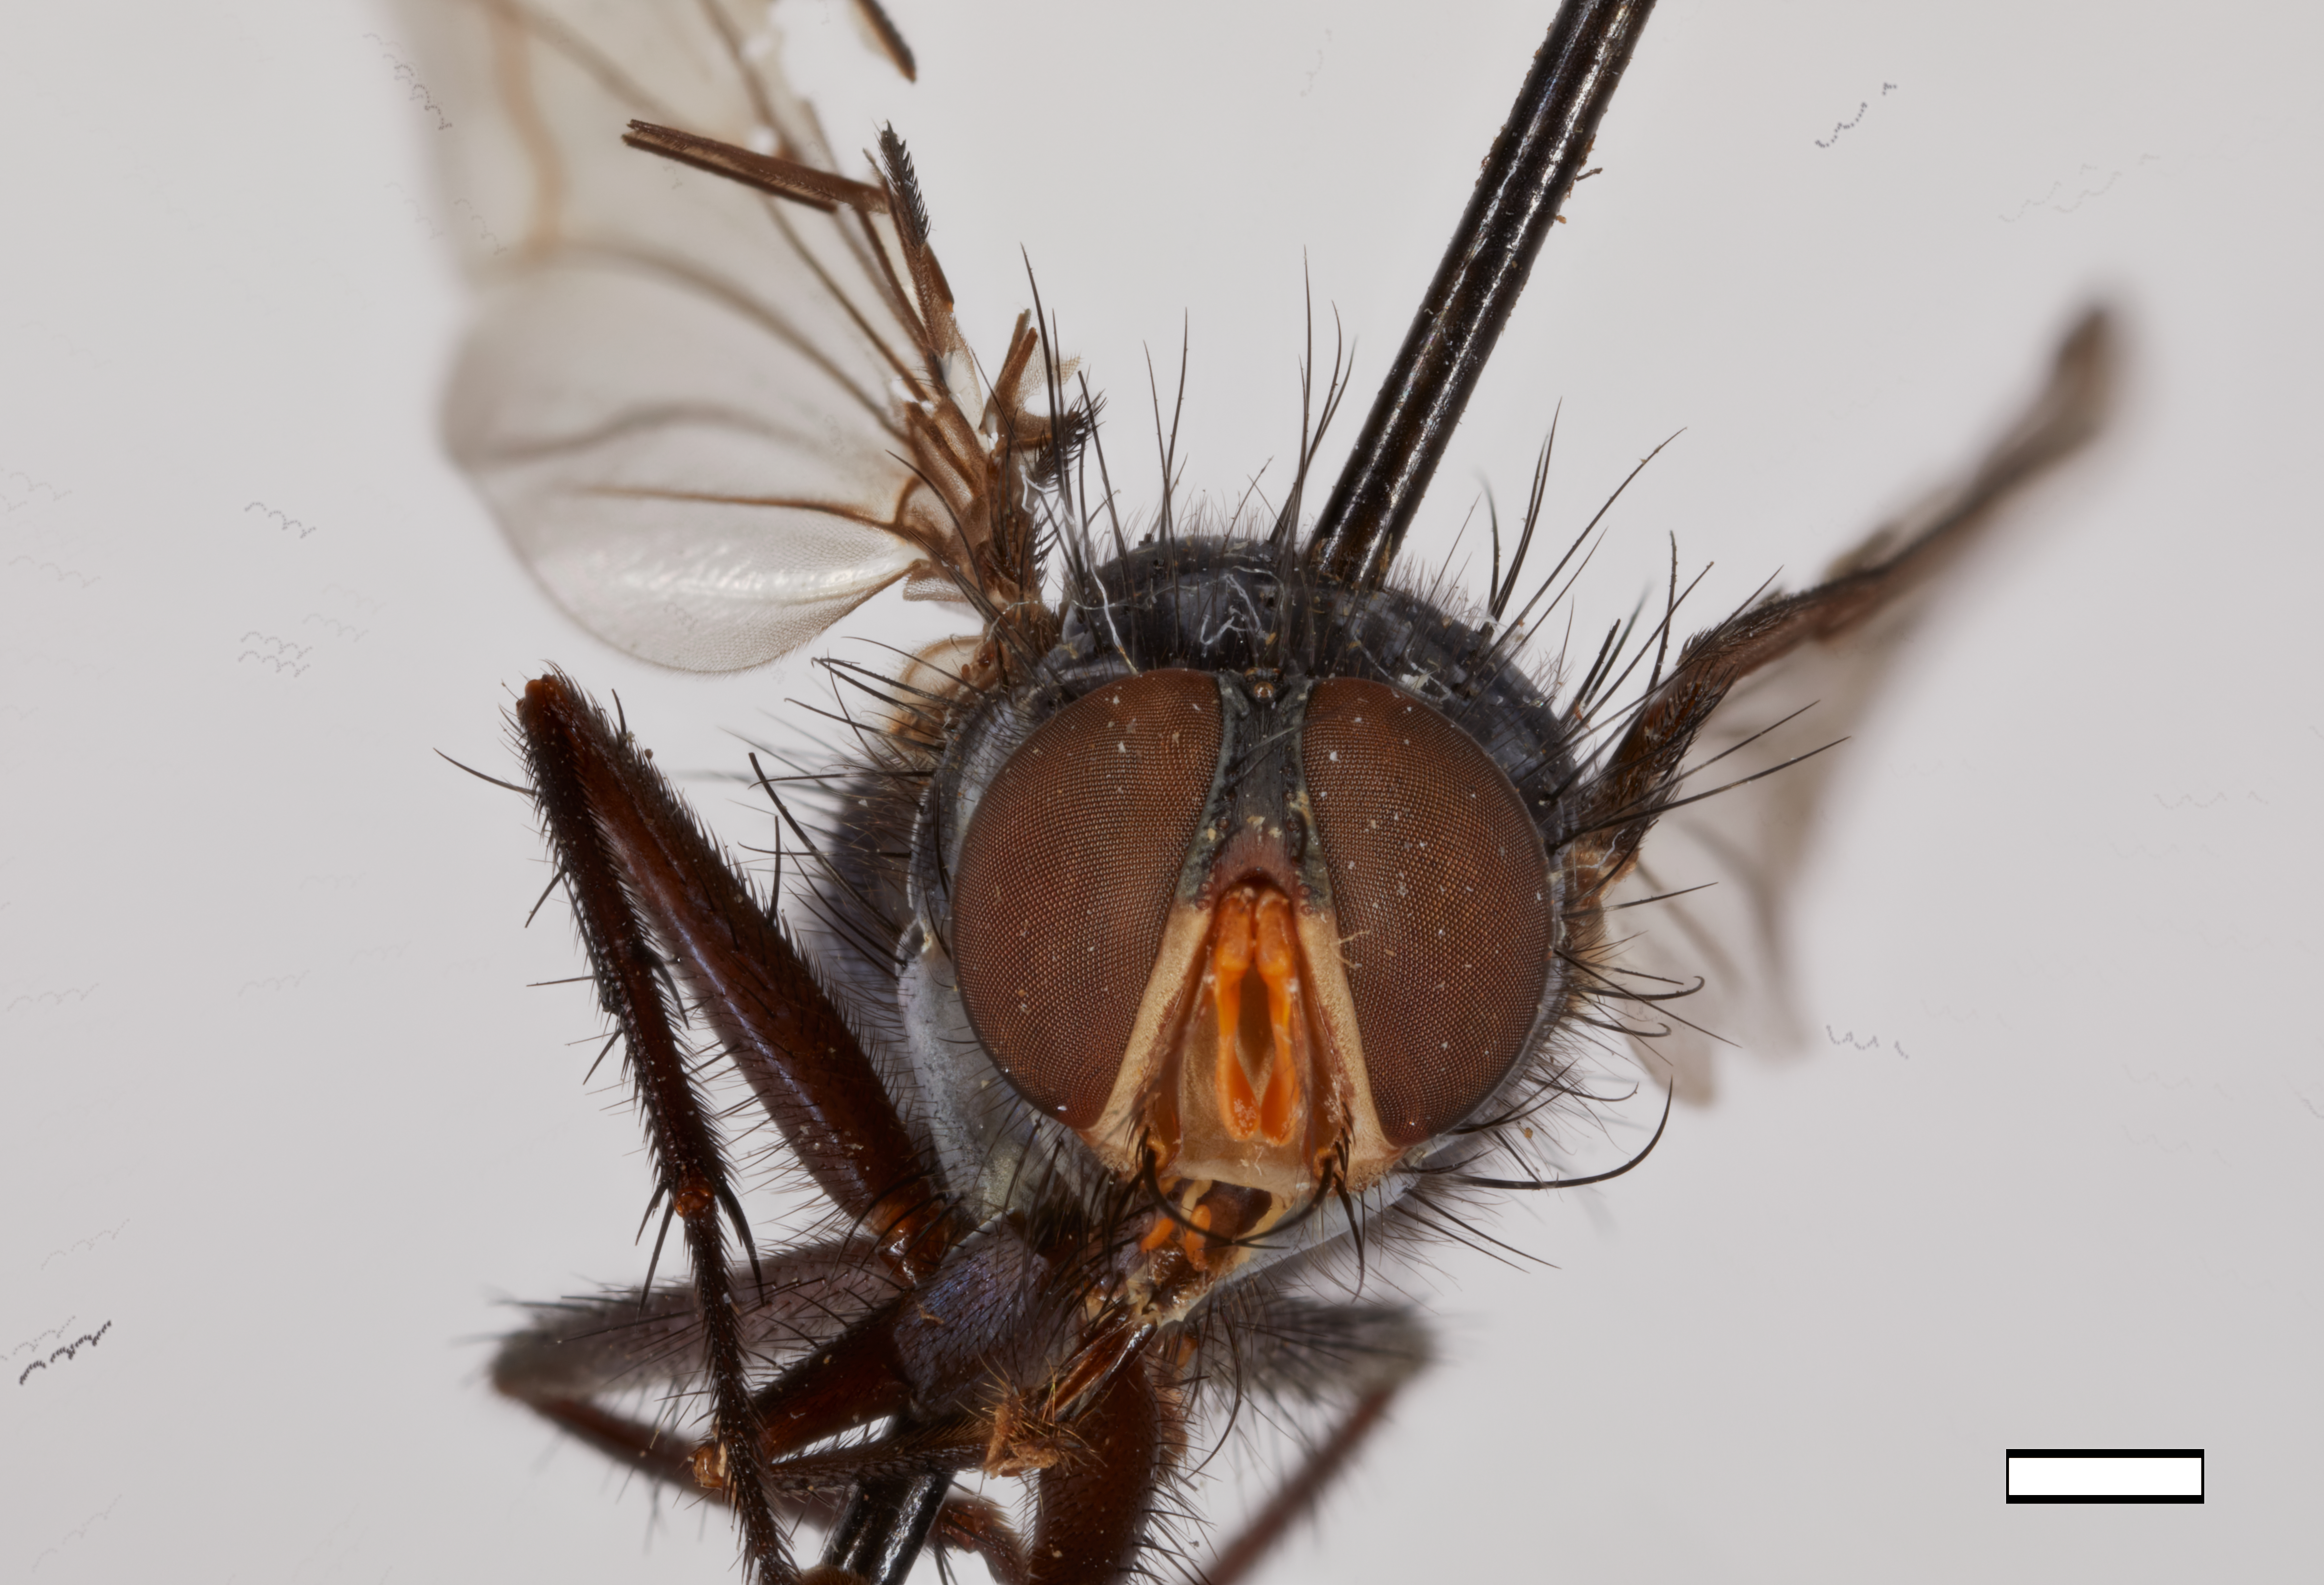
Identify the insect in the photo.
Mesembrinella uniseta (also Huascaromusca uniseta)
